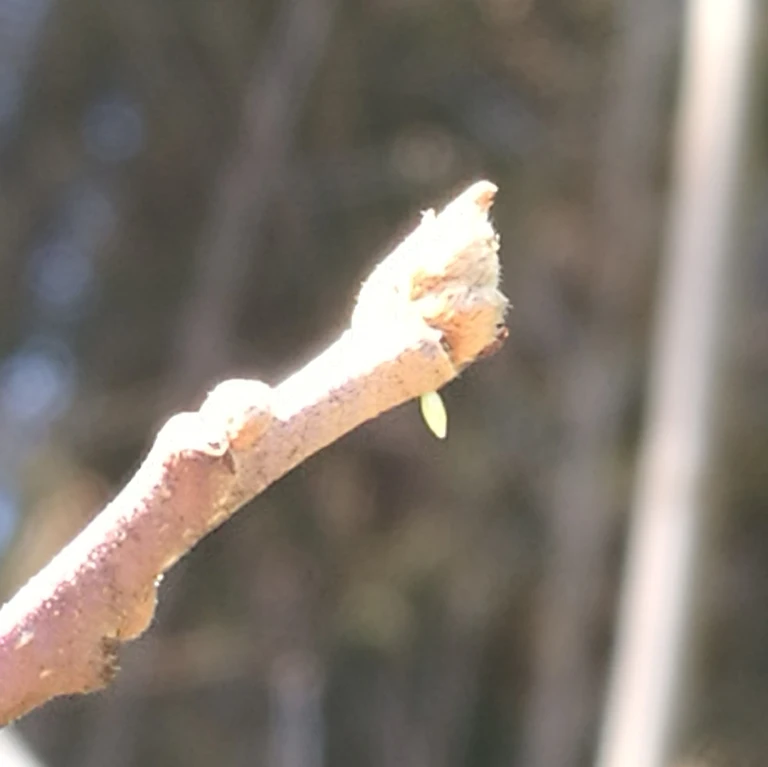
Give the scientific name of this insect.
Gonepteryx rhamni
